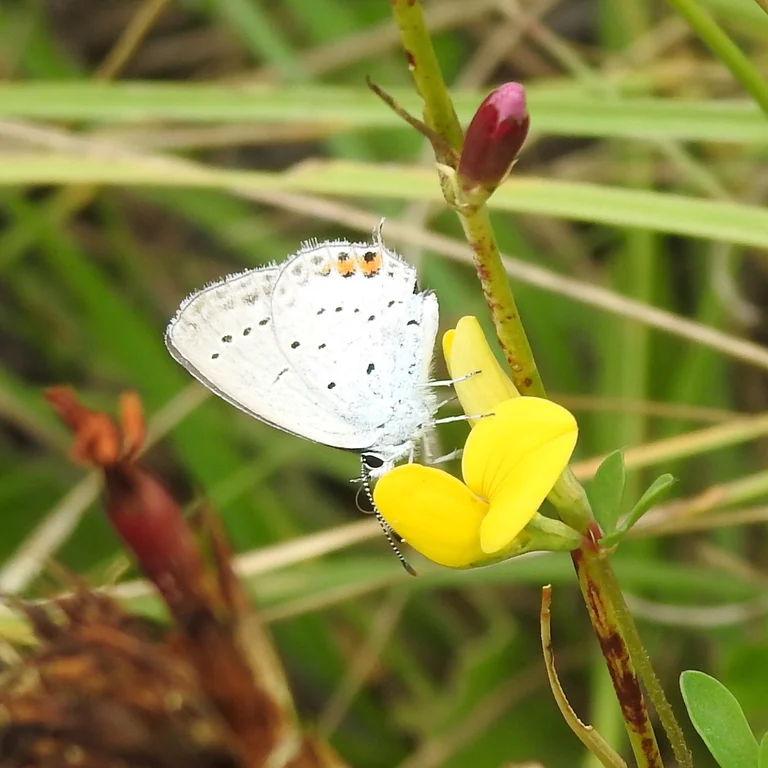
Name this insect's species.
Cupido argiades (also Elkalyce argiades)
